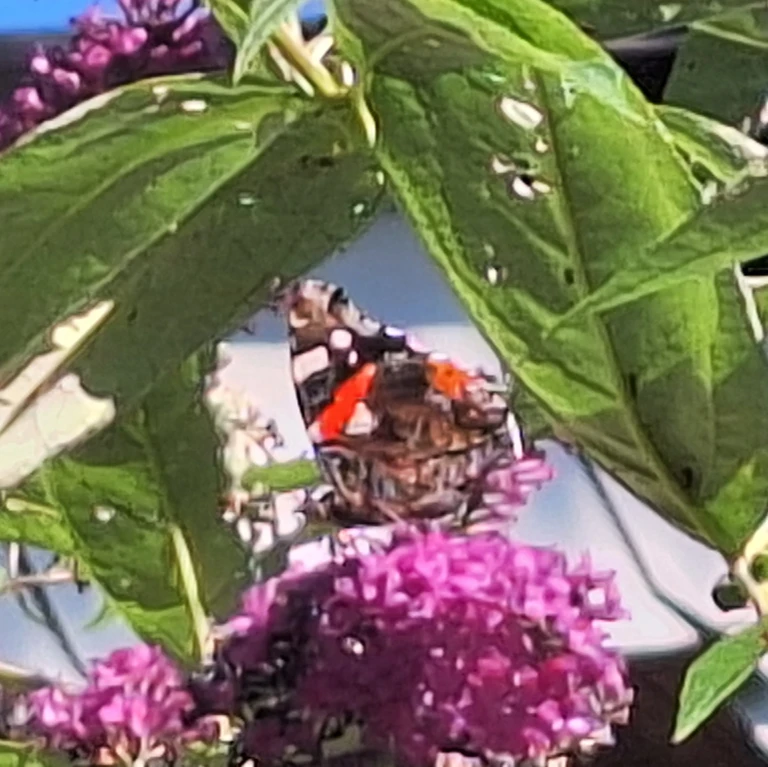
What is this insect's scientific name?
Vanessa atalanta
